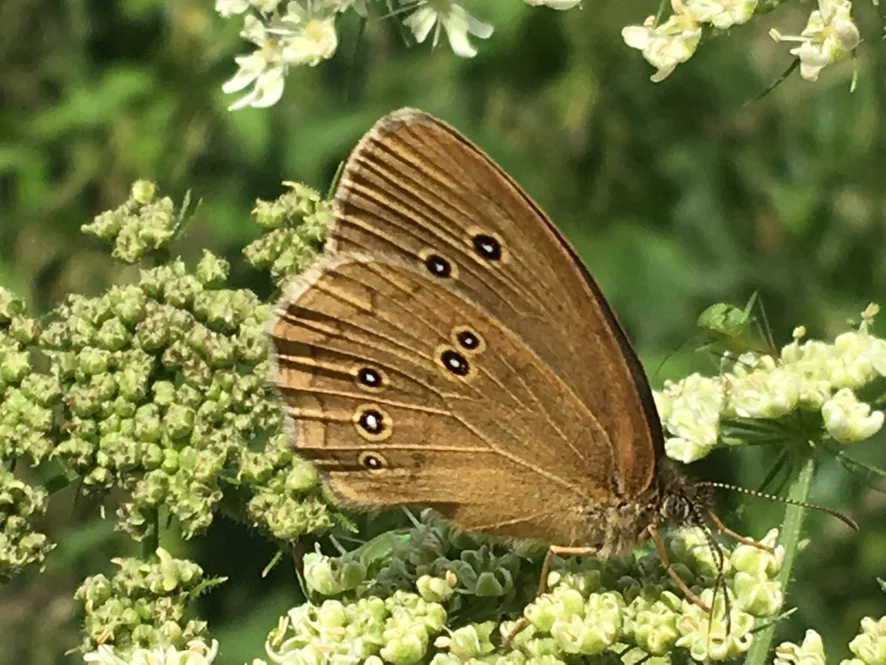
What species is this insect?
Aphantopus hyperantus
